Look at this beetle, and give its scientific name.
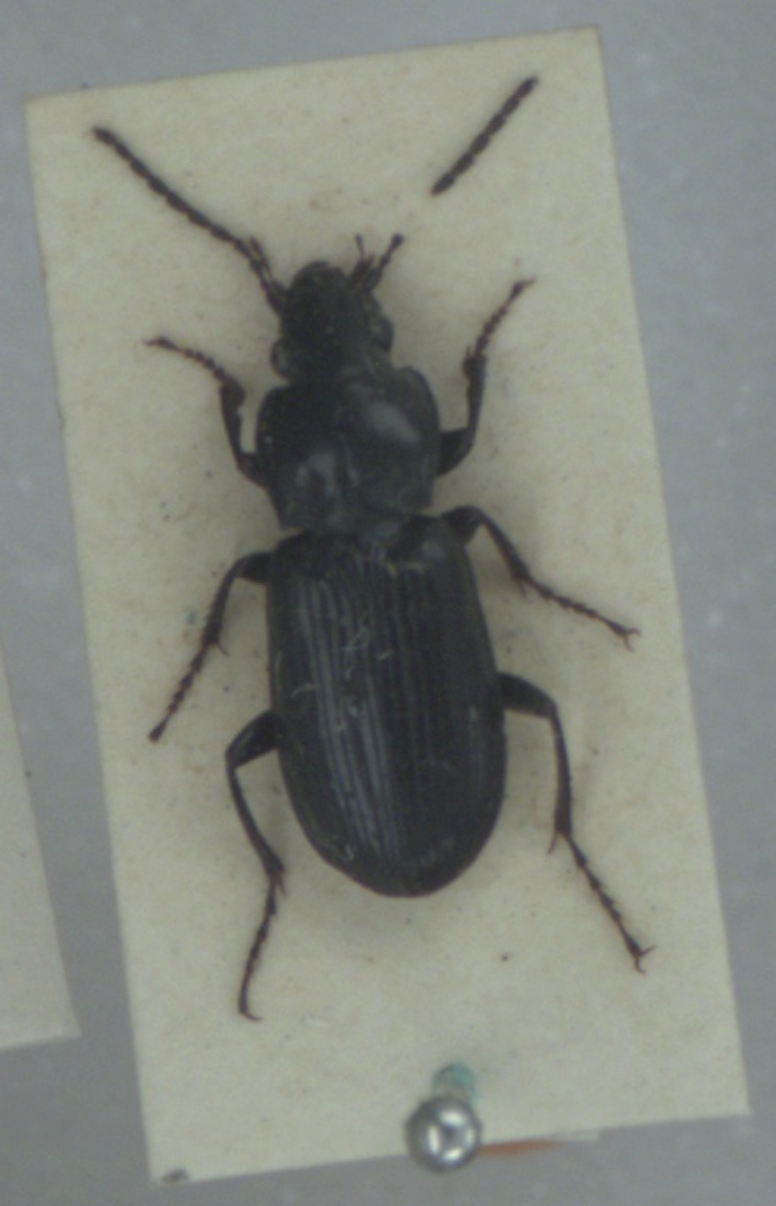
Pterostichus anthracinus
